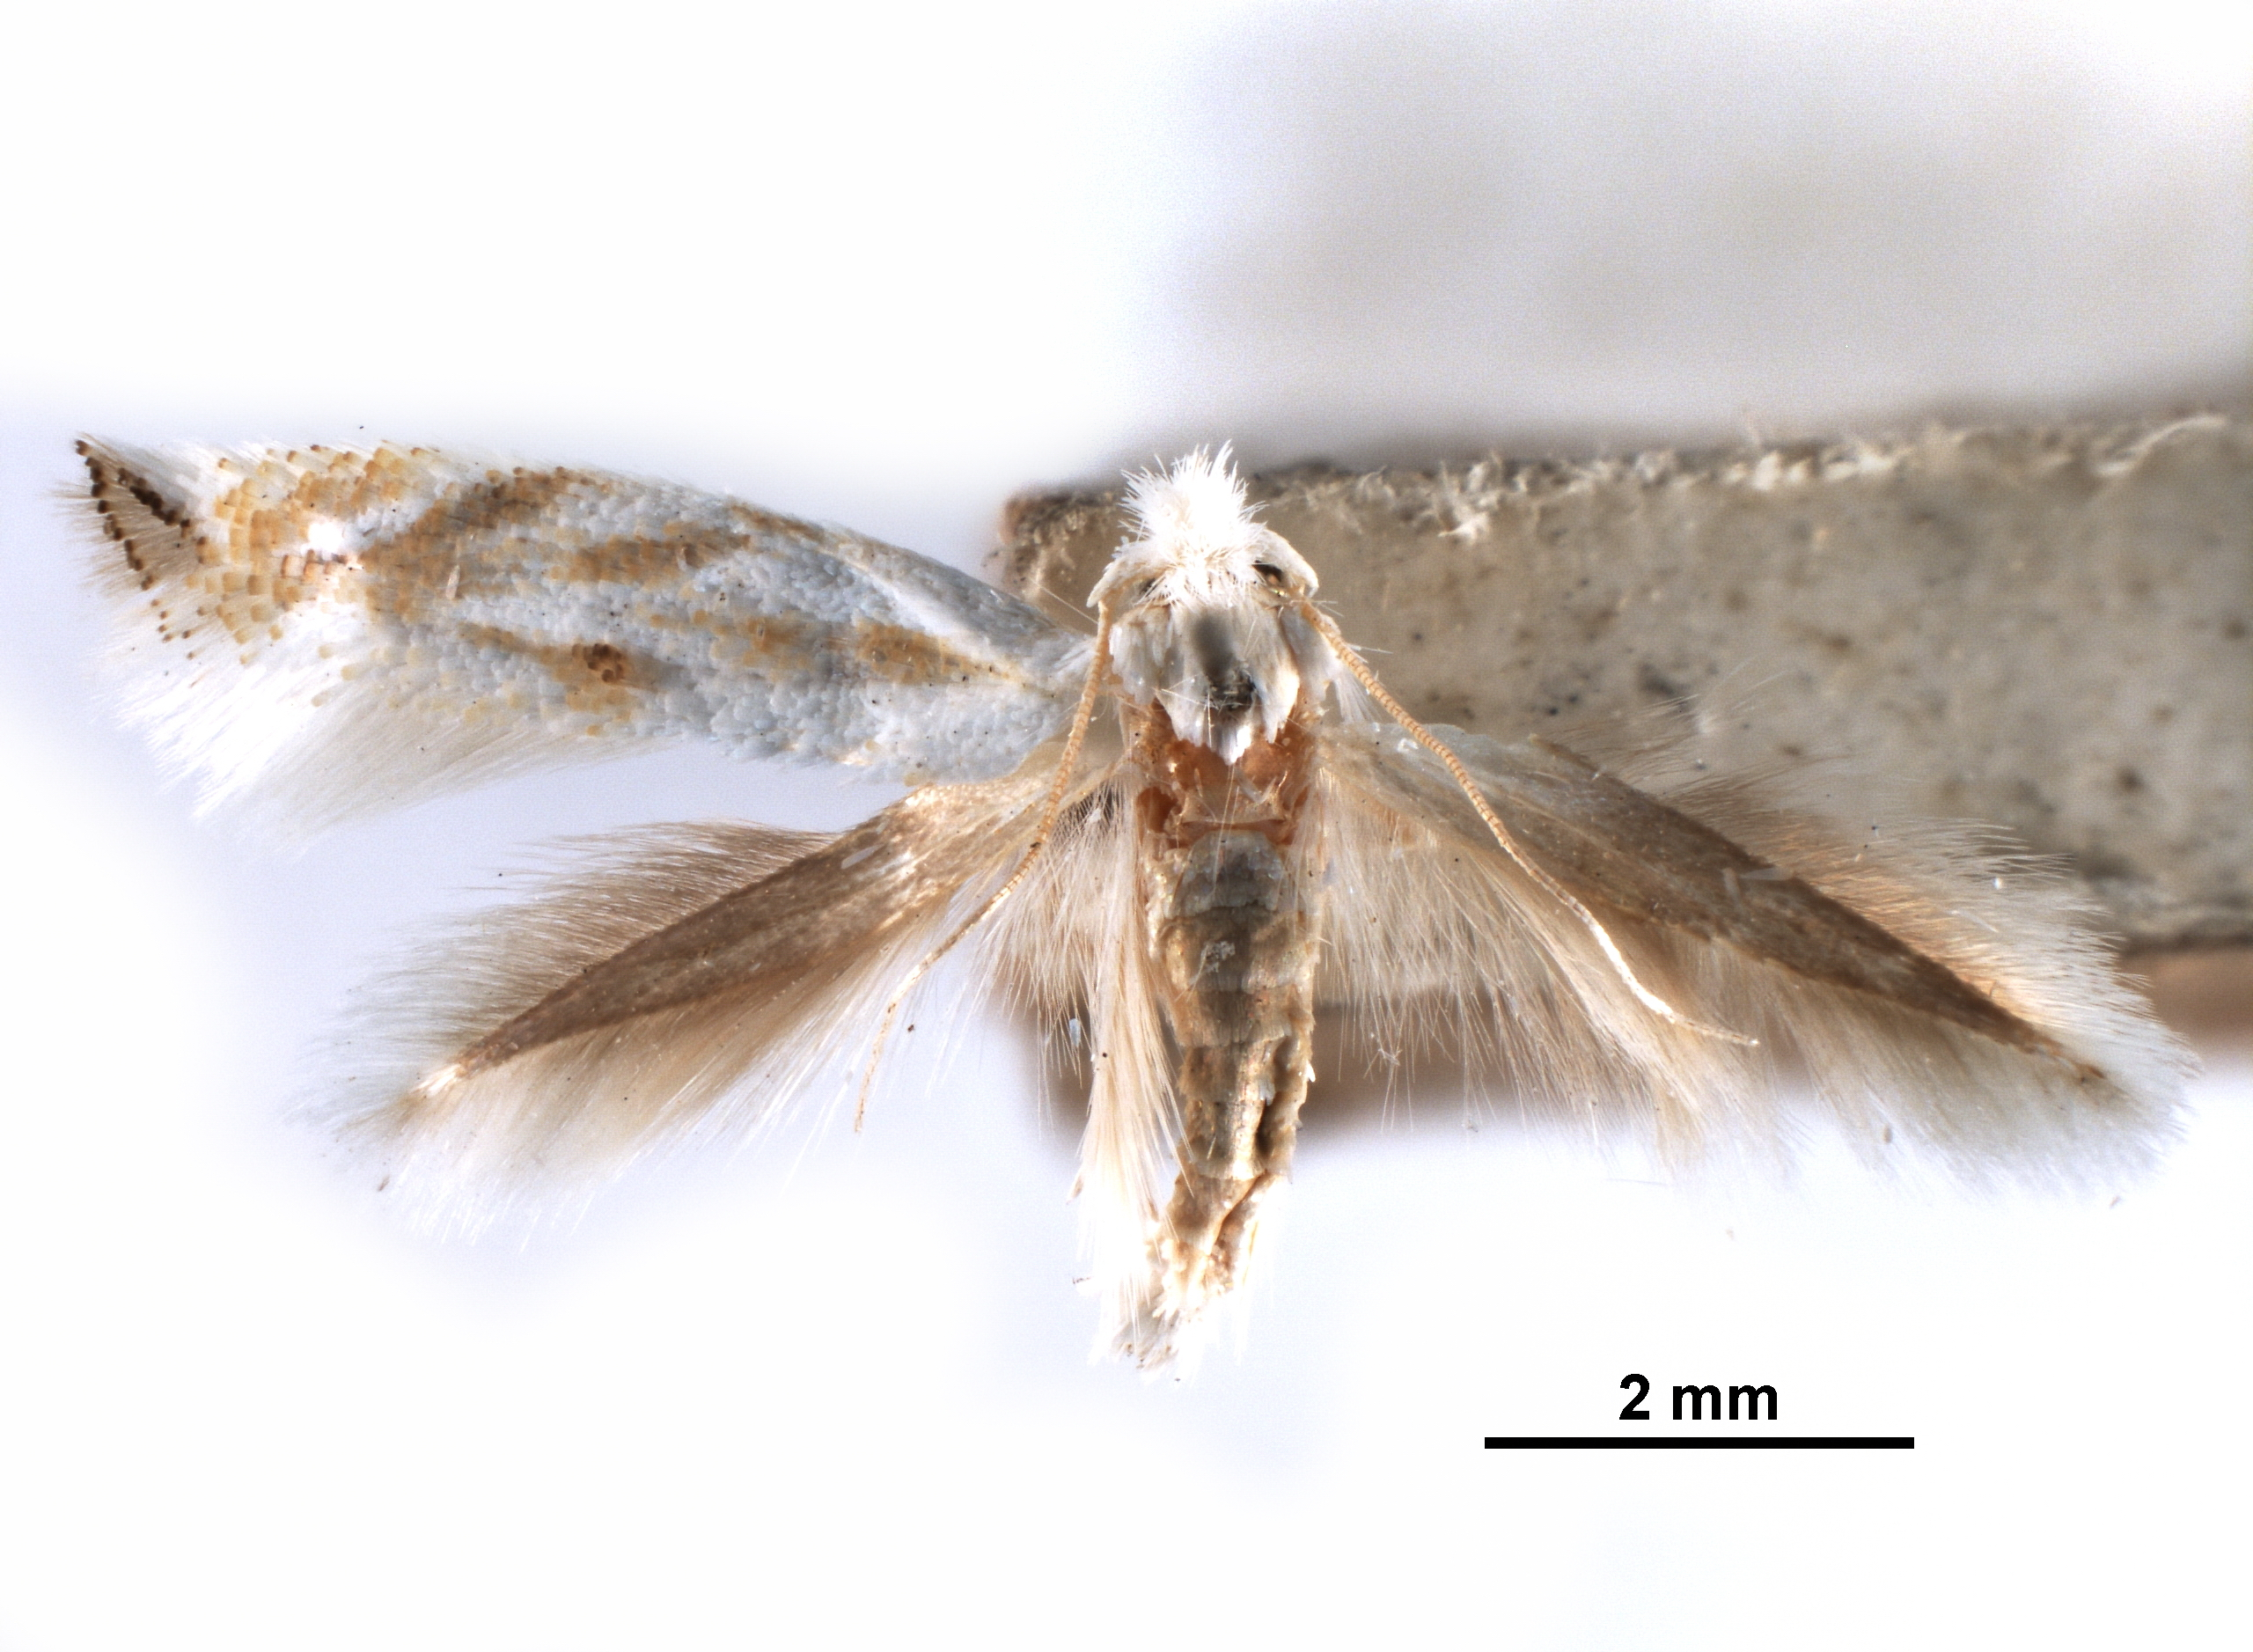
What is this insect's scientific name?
Bucculatrix solidaginiella
